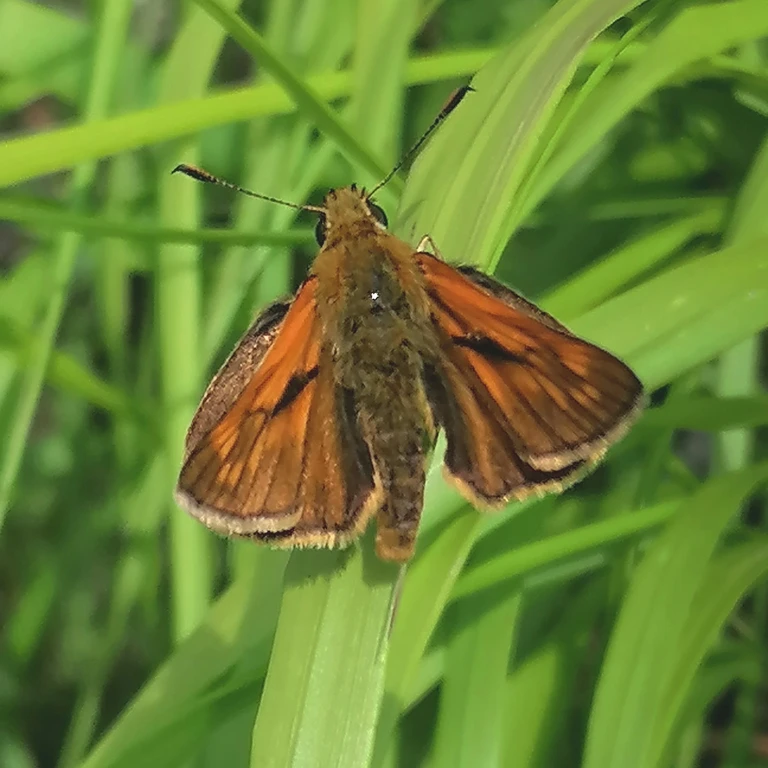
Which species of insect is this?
Ochlodes sylvanus (also Ochlodes venata)
